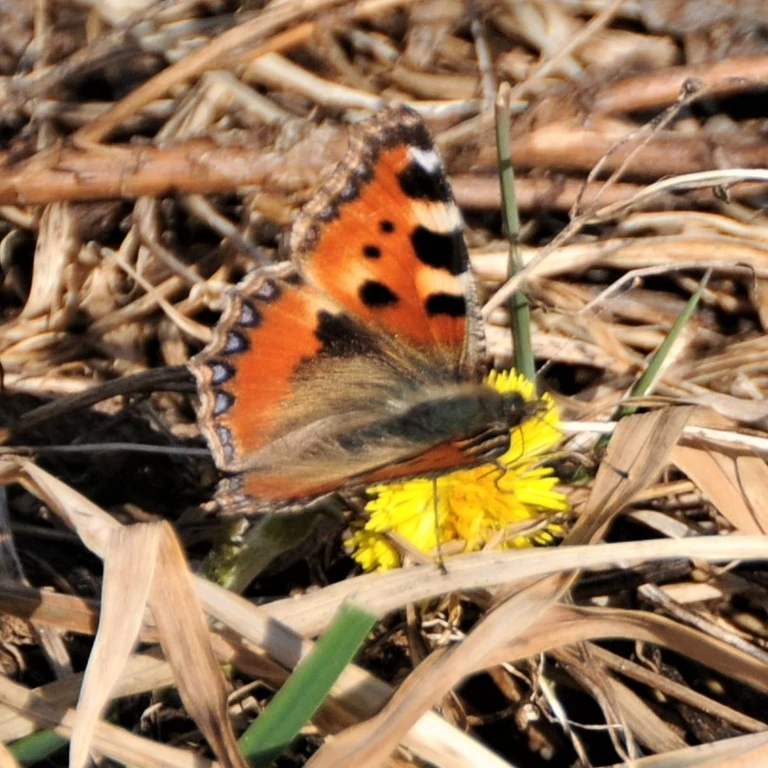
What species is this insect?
Aglais urticae
